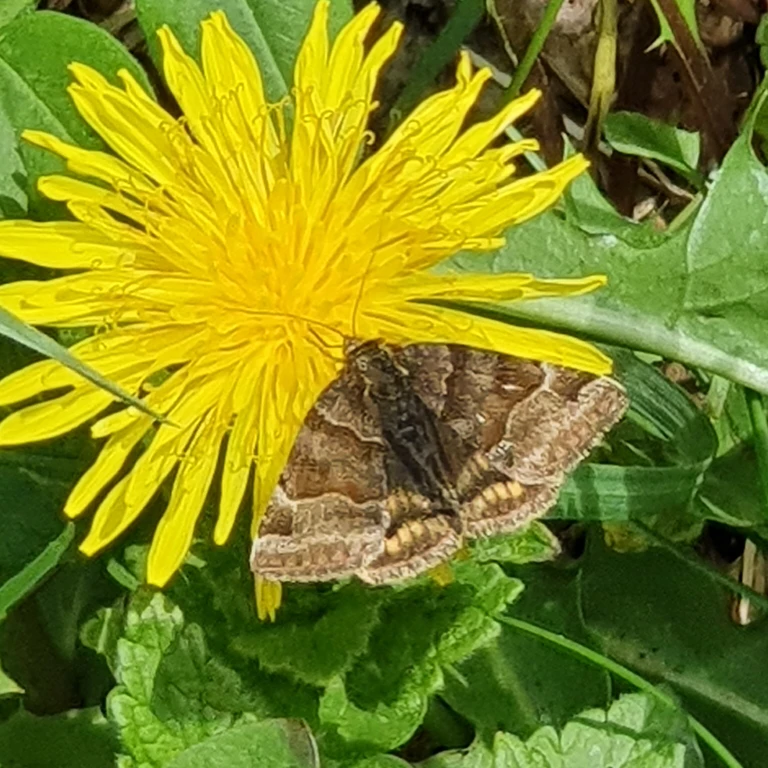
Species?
Euclidia glyphica
